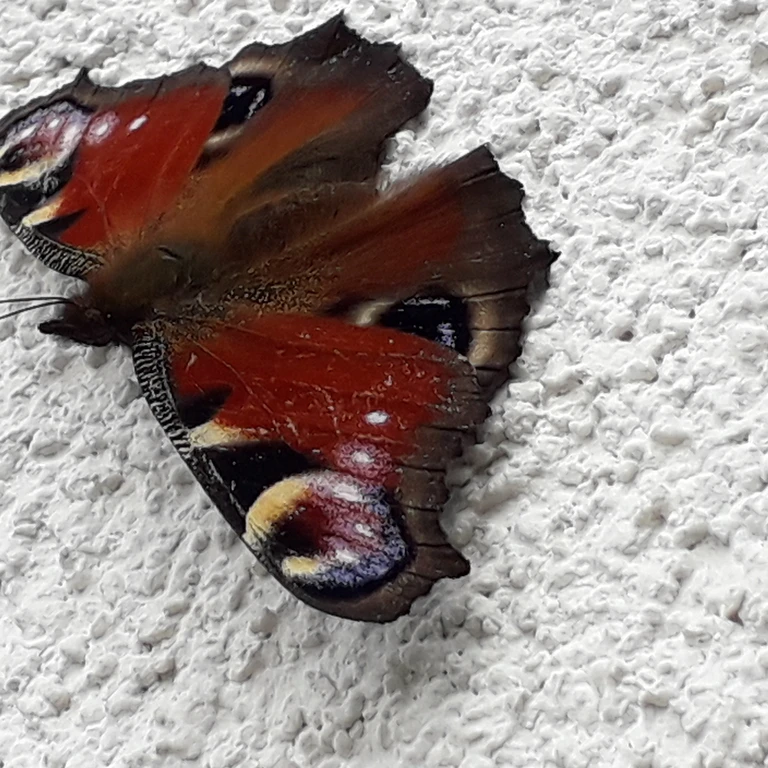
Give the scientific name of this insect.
Aglais io
